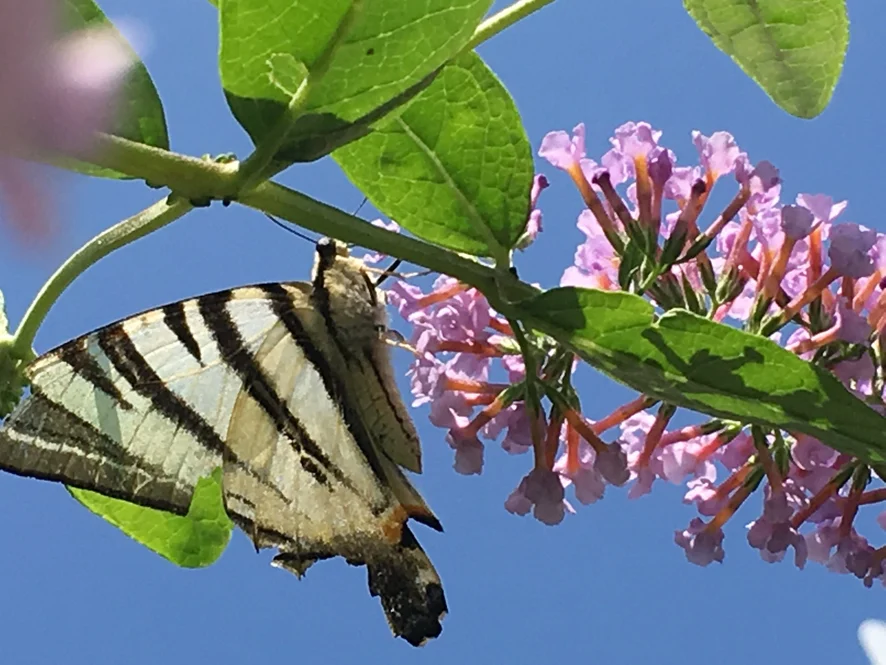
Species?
Iphiclides podalirius
